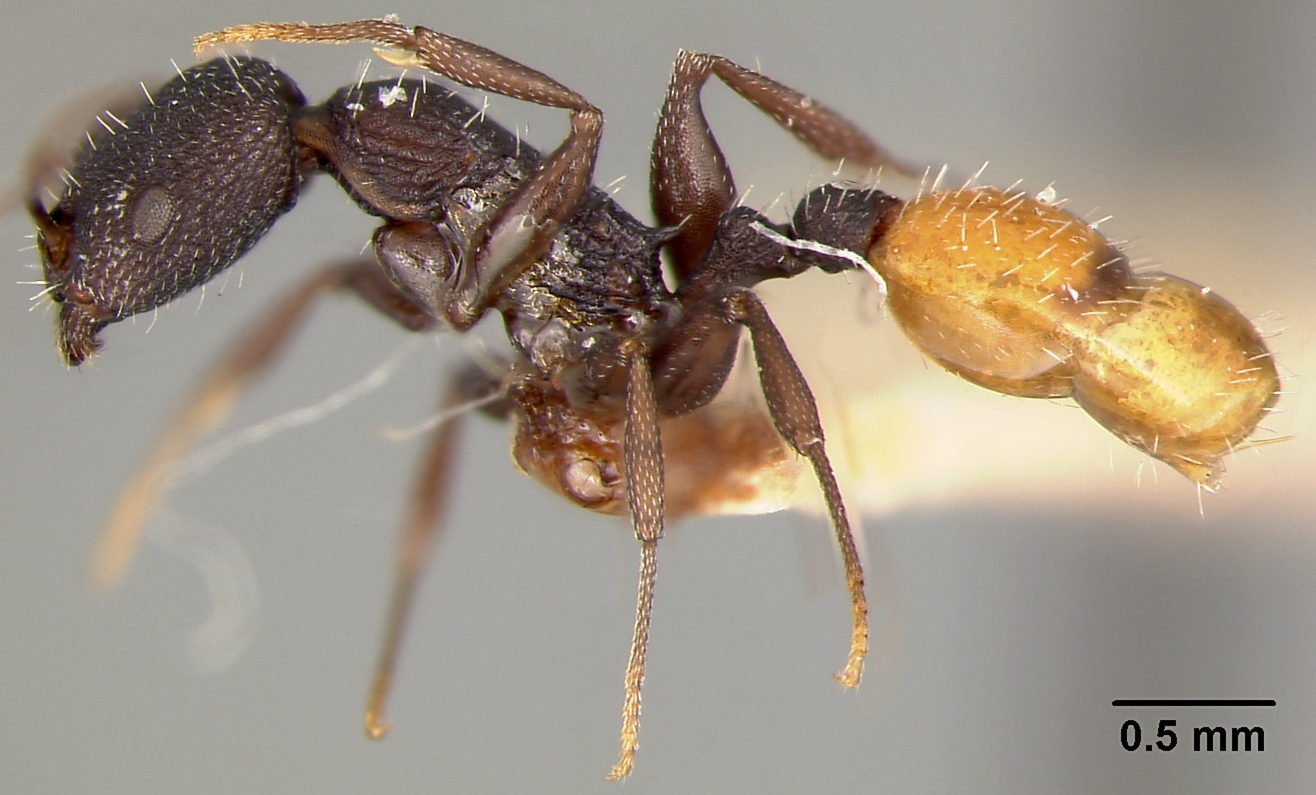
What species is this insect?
Macromischa skwarrae
